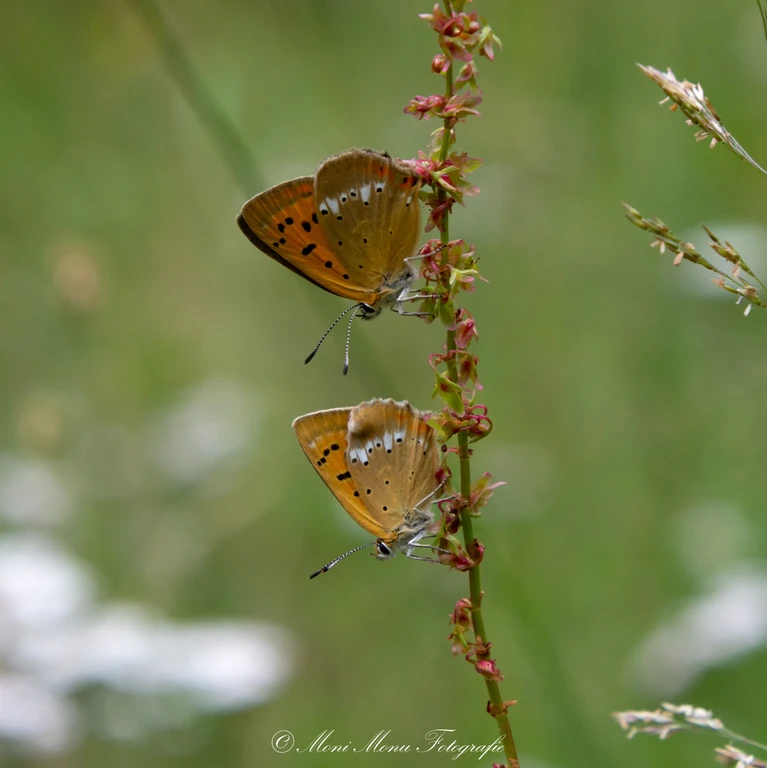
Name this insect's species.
Lycaena virgaureae
